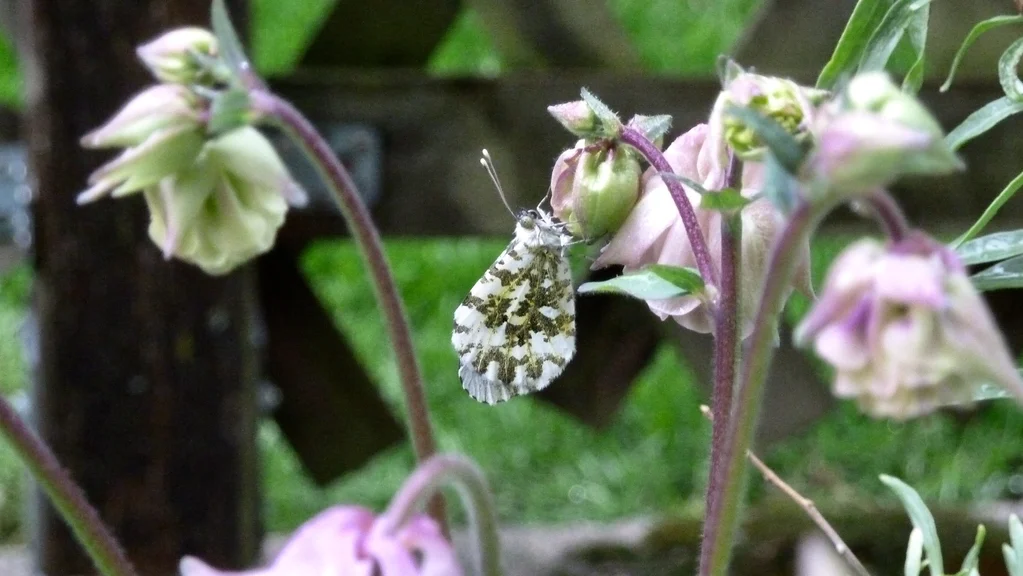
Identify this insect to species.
Anthocharis cardamines
